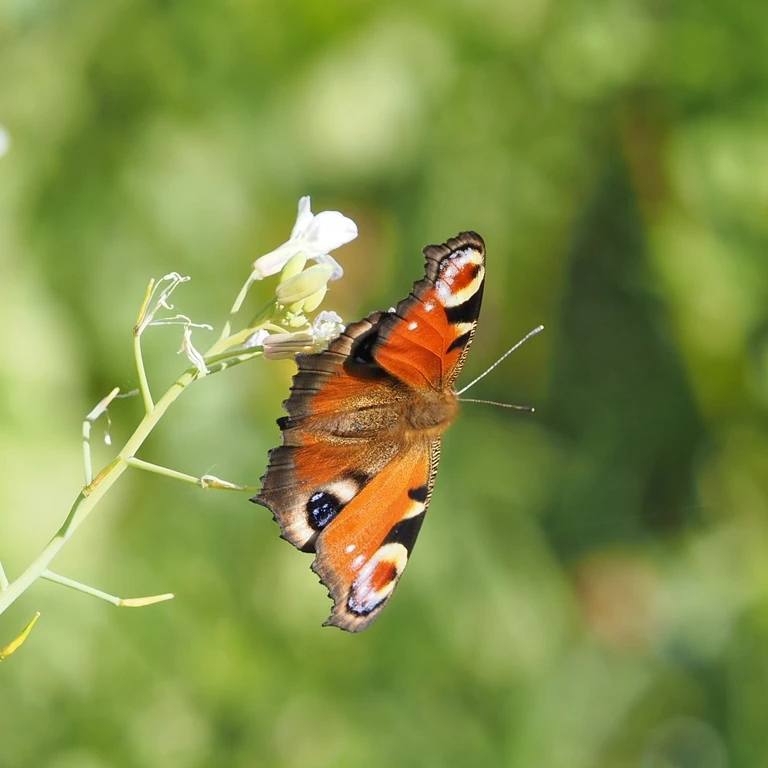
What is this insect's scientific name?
Aglais io
